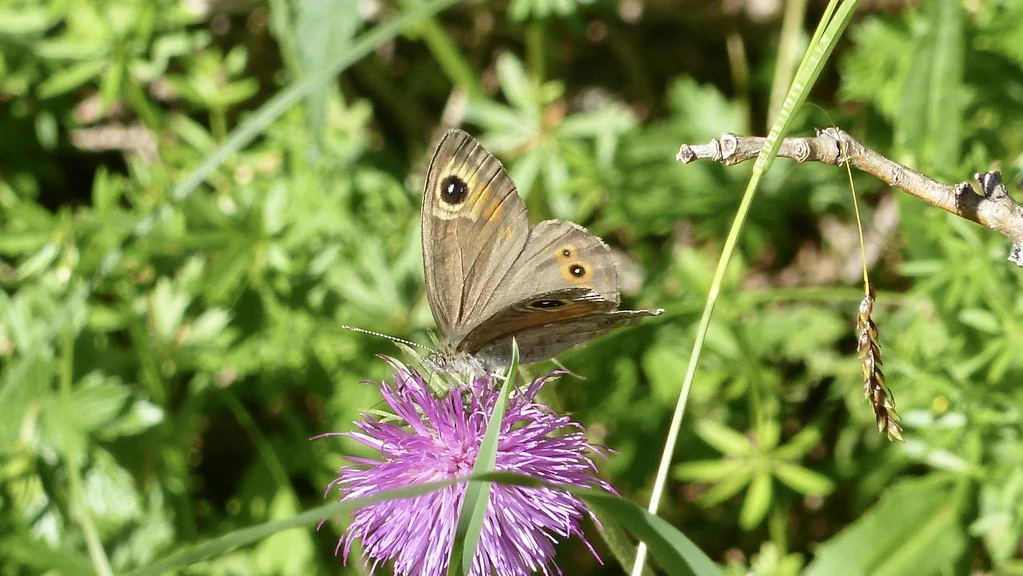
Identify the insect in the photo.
Lasiommata maera (also Pararge maera)
